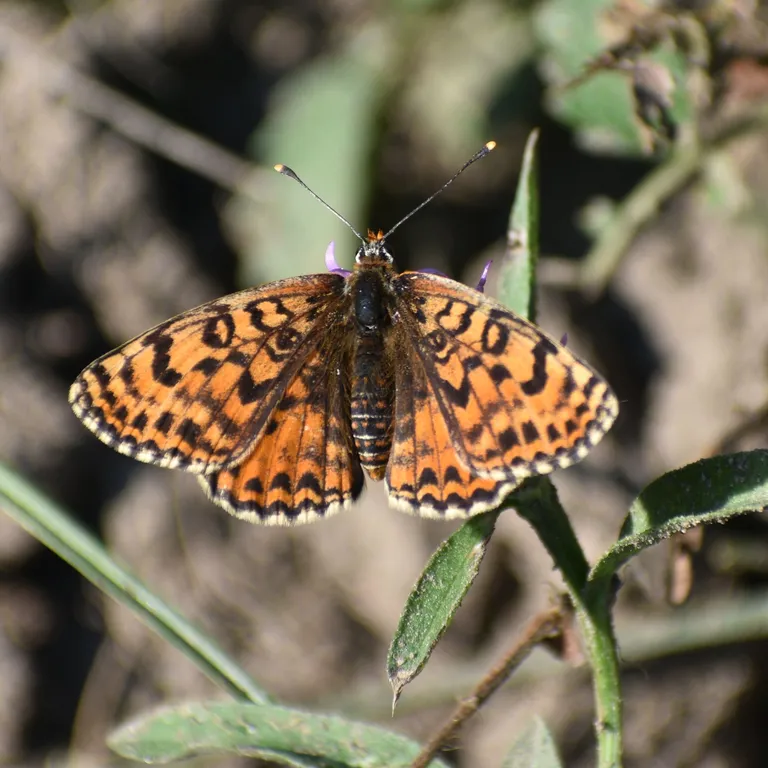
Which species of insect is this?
Melitaea didyma
